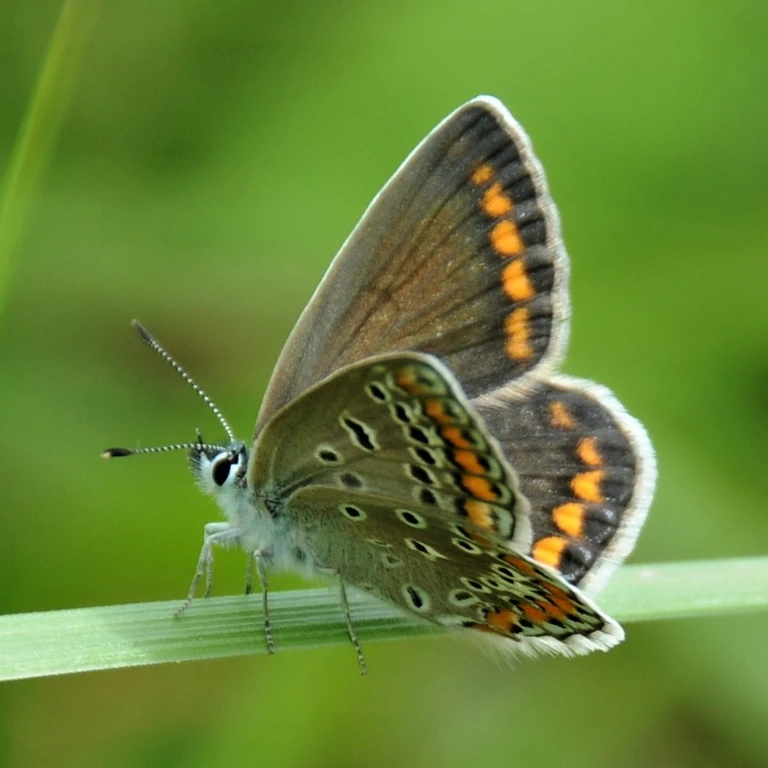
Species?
Polyommatus icarus
